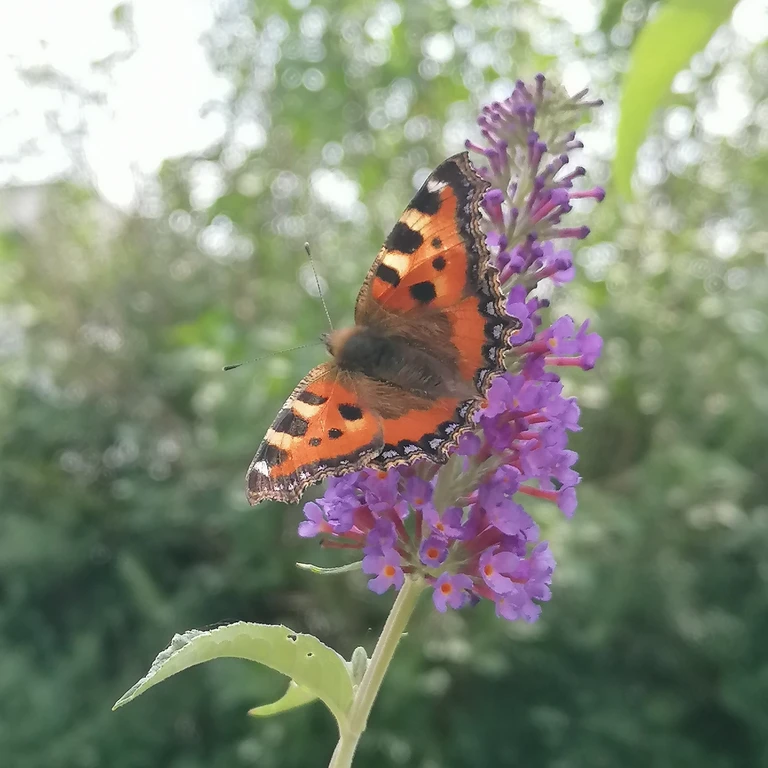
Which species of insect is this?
Aglais urticae
